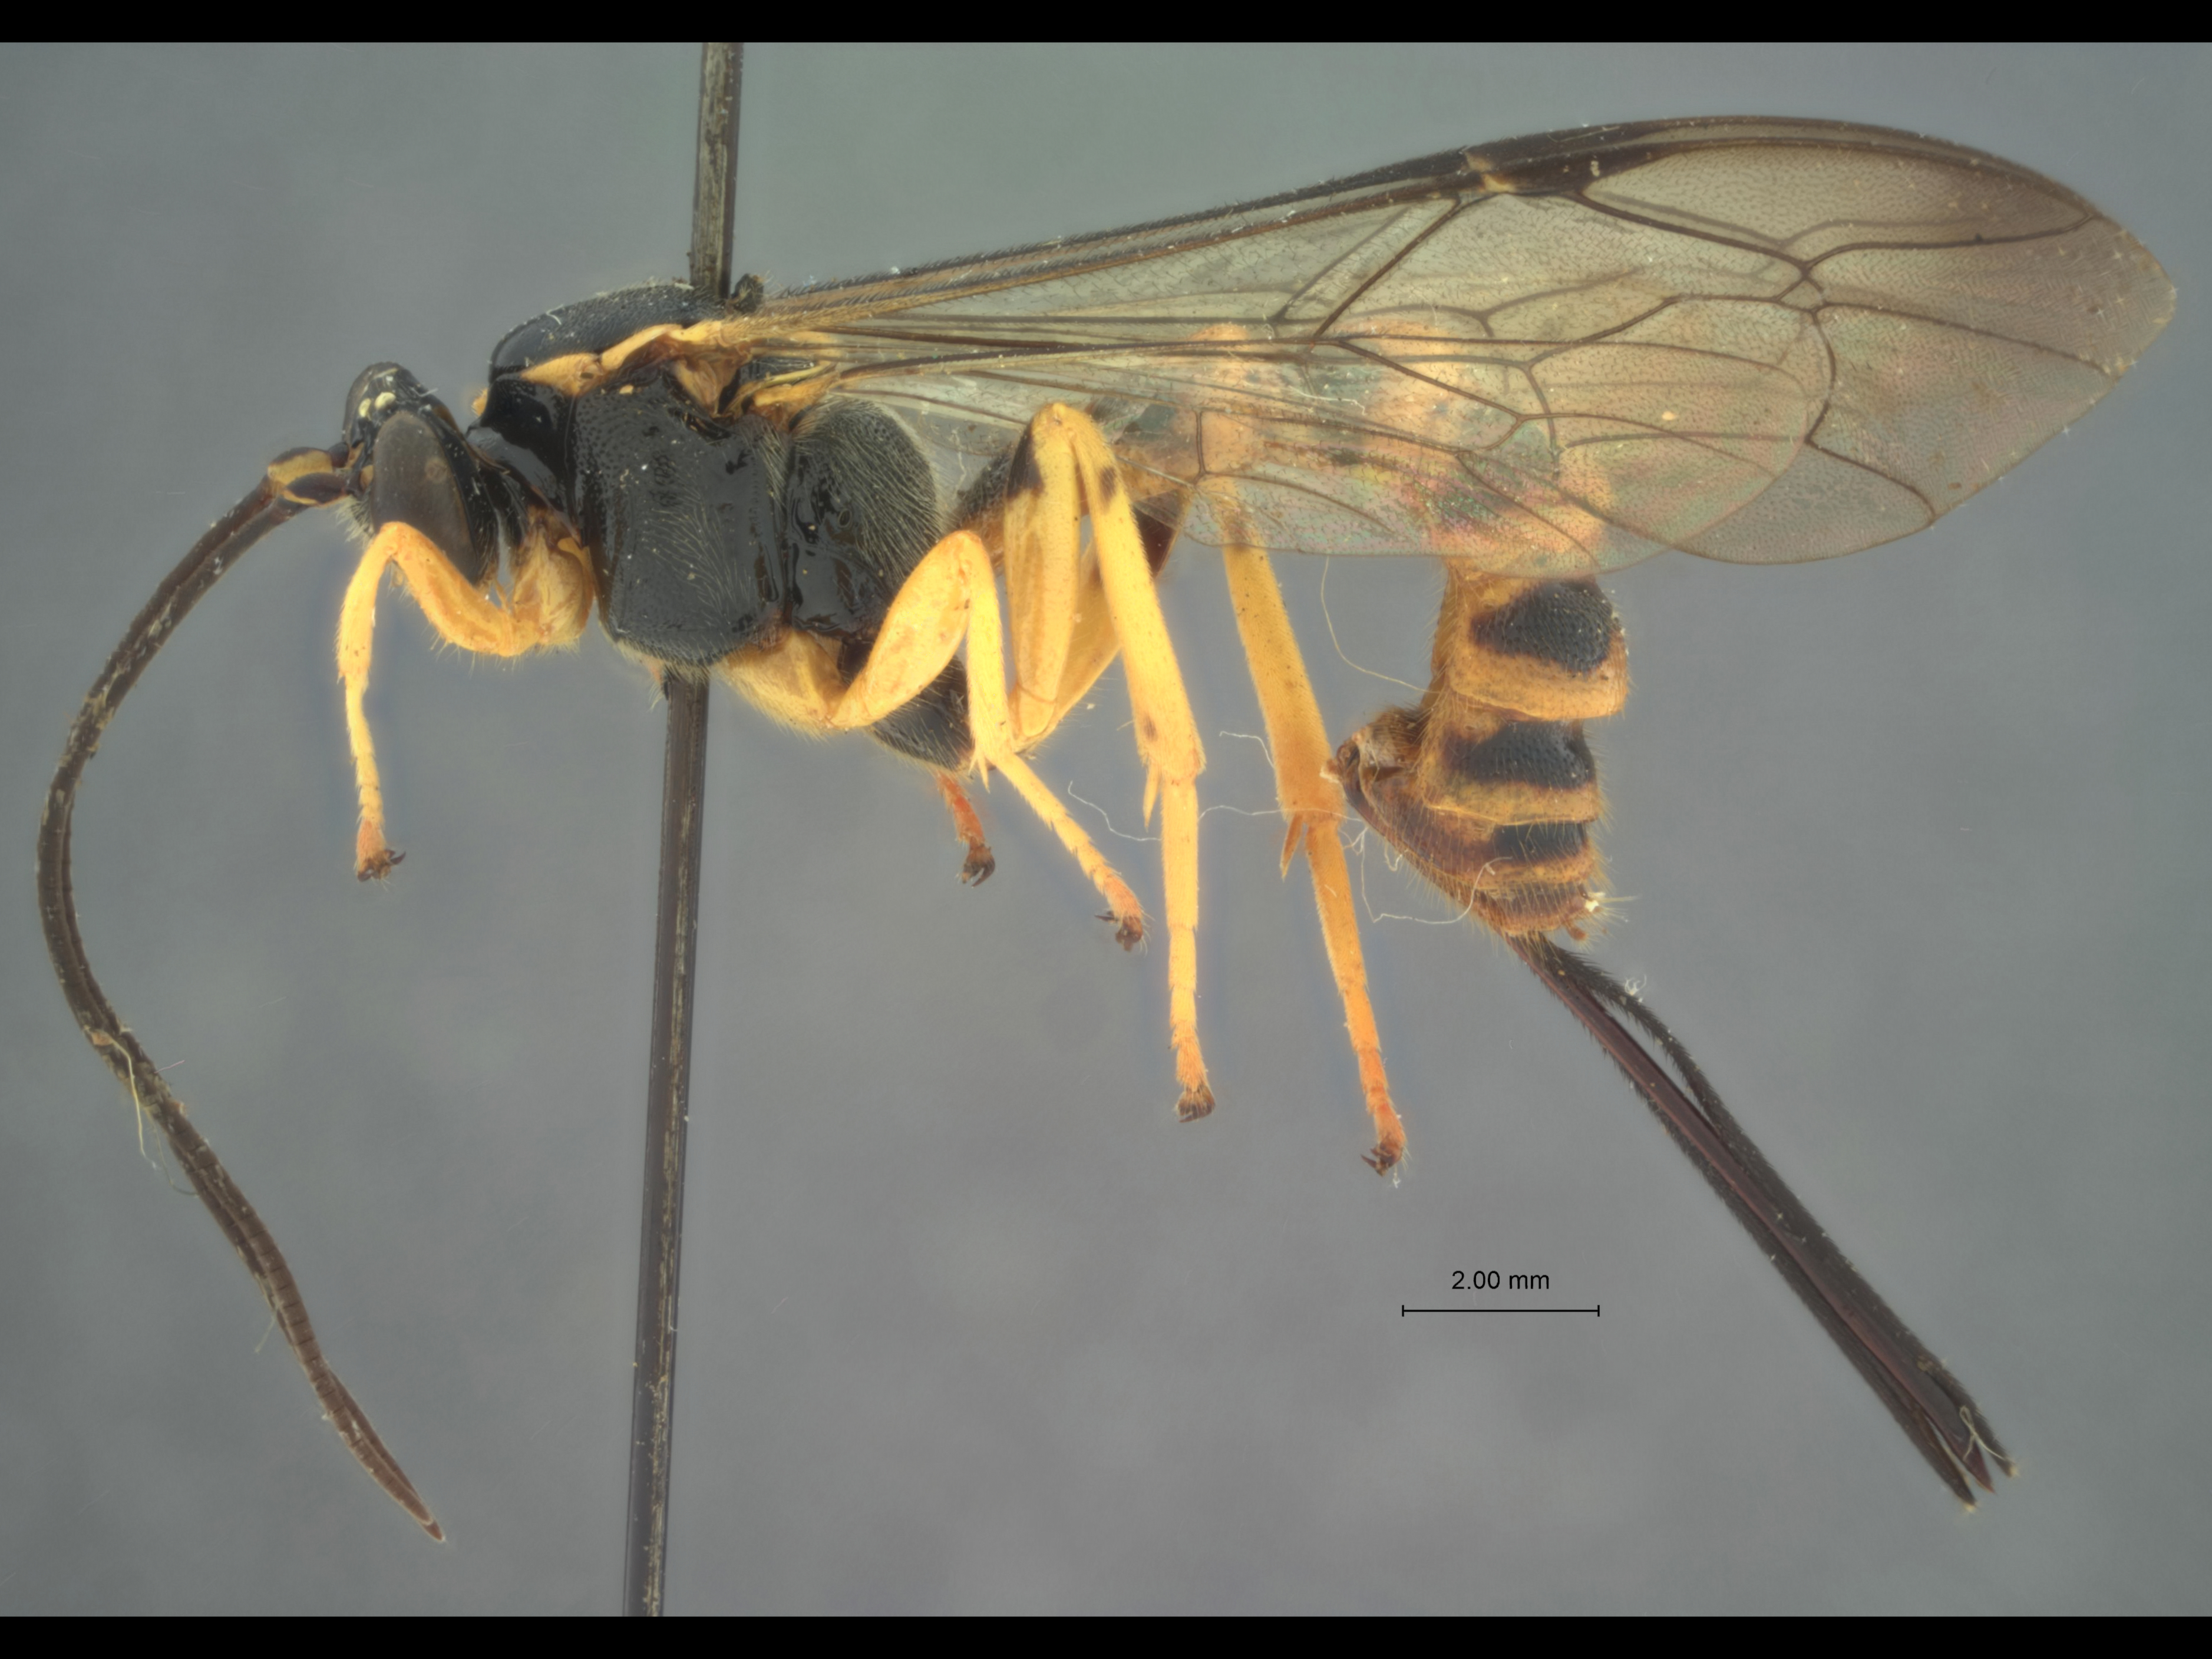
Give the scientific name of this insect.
Charitopimpla bipunctata
